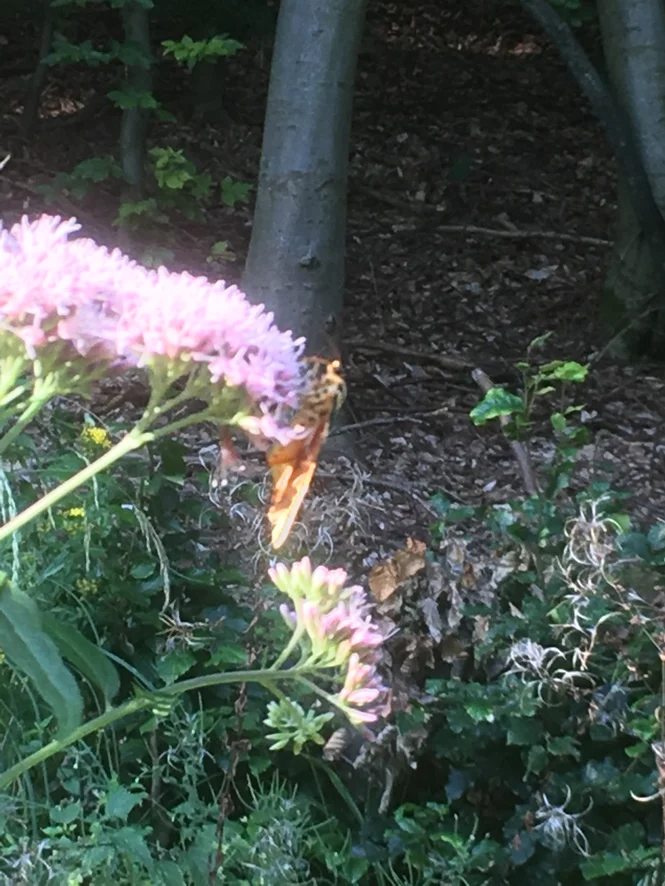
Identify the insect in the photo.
Euplagia quadripunctaria
